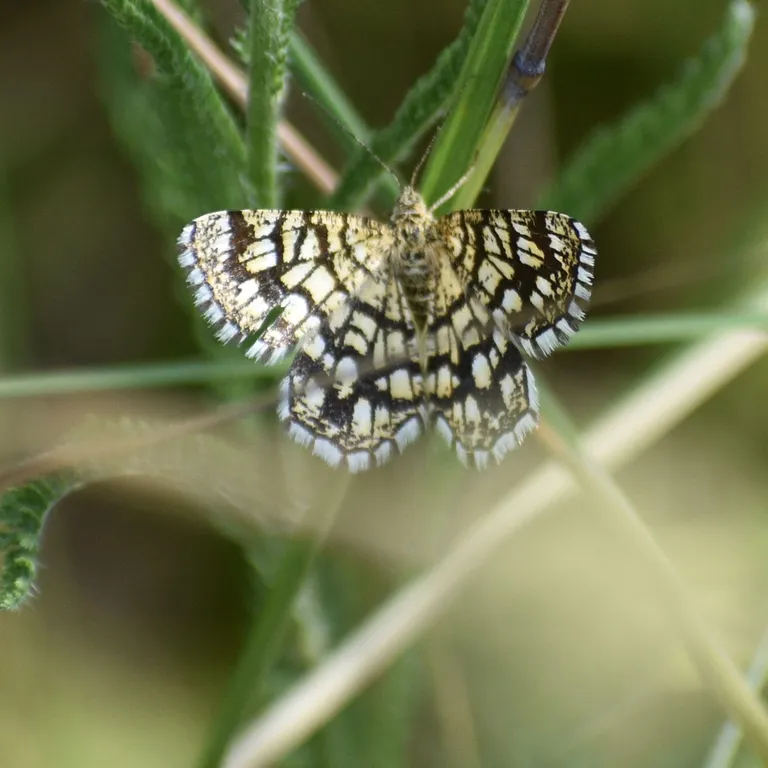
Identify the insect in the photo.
Chiasmia clathrata
